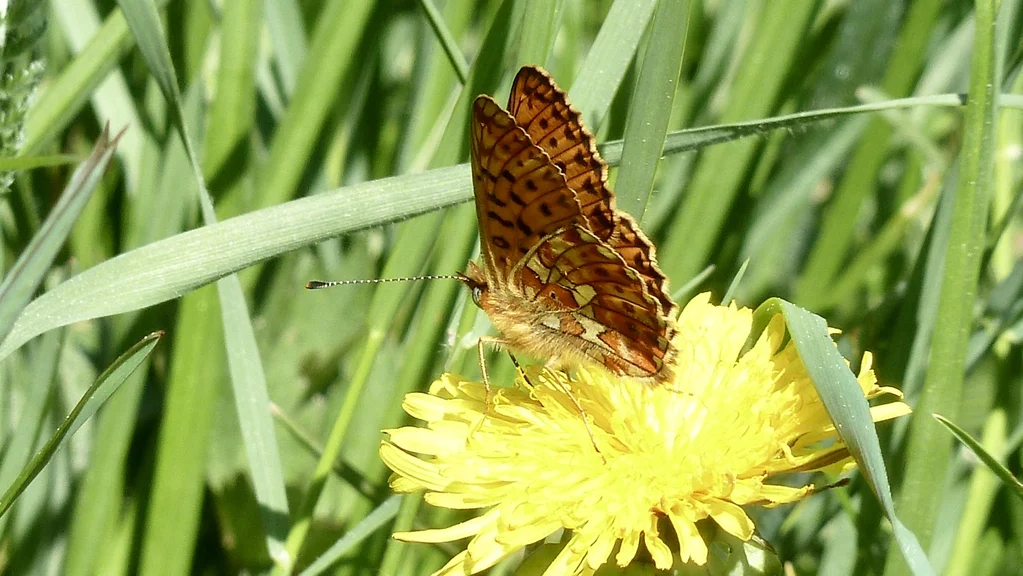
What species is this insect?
Boloria euphrosyne (also Clossiana euphrosyne)
